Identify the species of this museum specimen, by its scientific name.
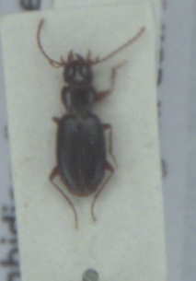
Bembidion nigropiceum
